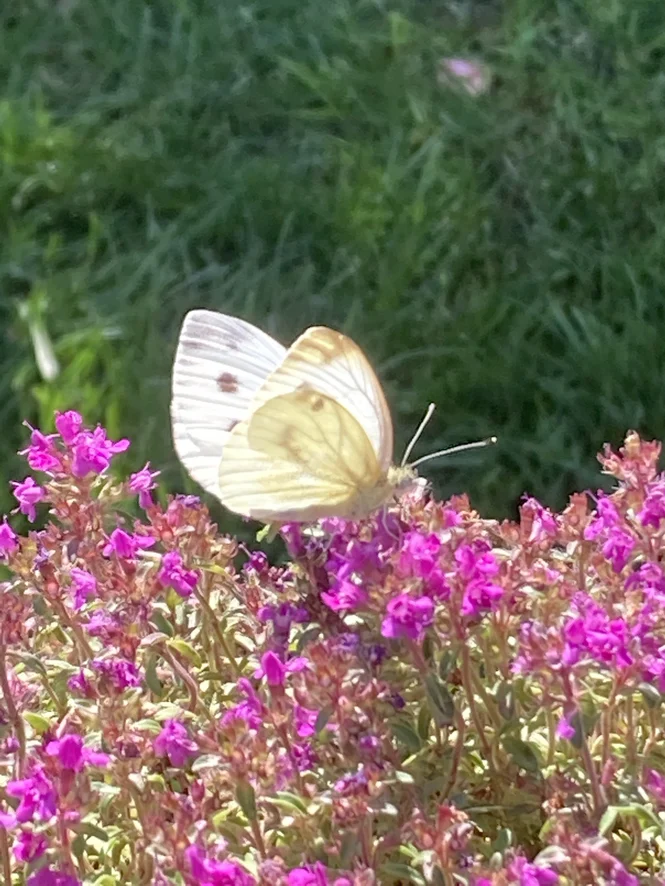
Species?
Pieris napi
